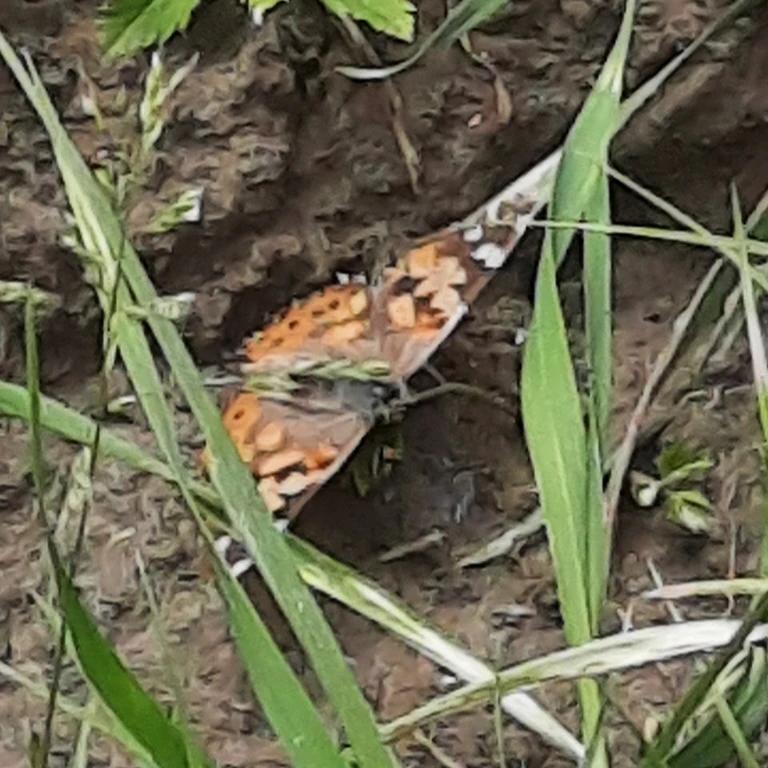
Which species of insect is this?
Vanessa cardui
